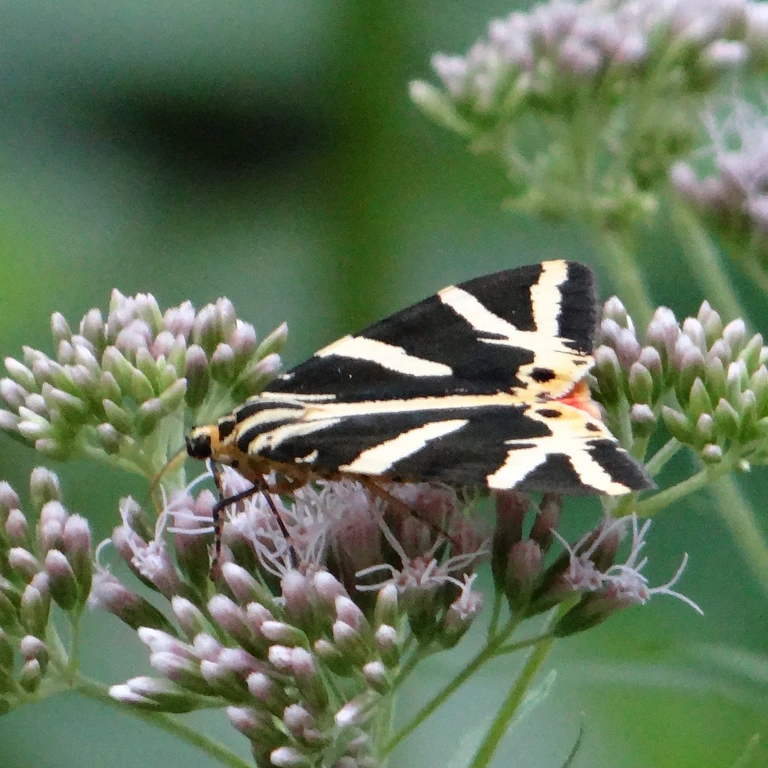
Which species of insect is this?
Euplagia quadripunctaria
